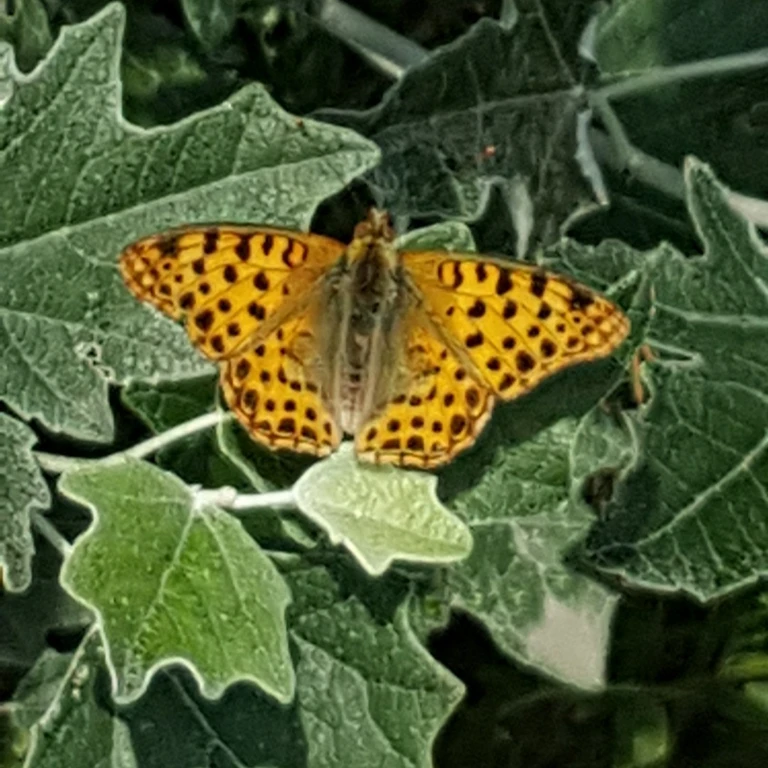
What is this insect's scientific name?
Issoria lathonia
